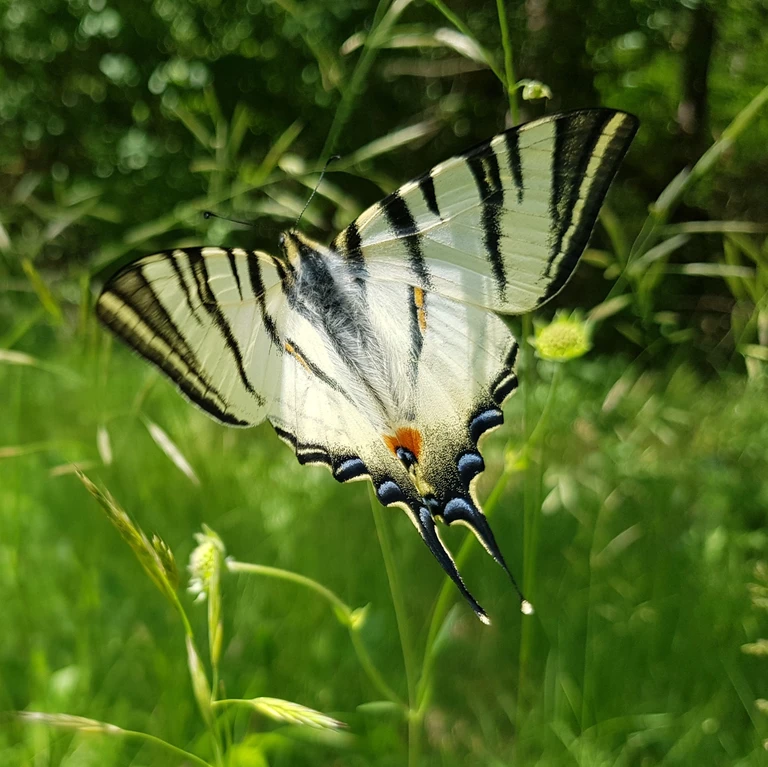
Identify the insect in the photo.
Iphiclides podalirius
